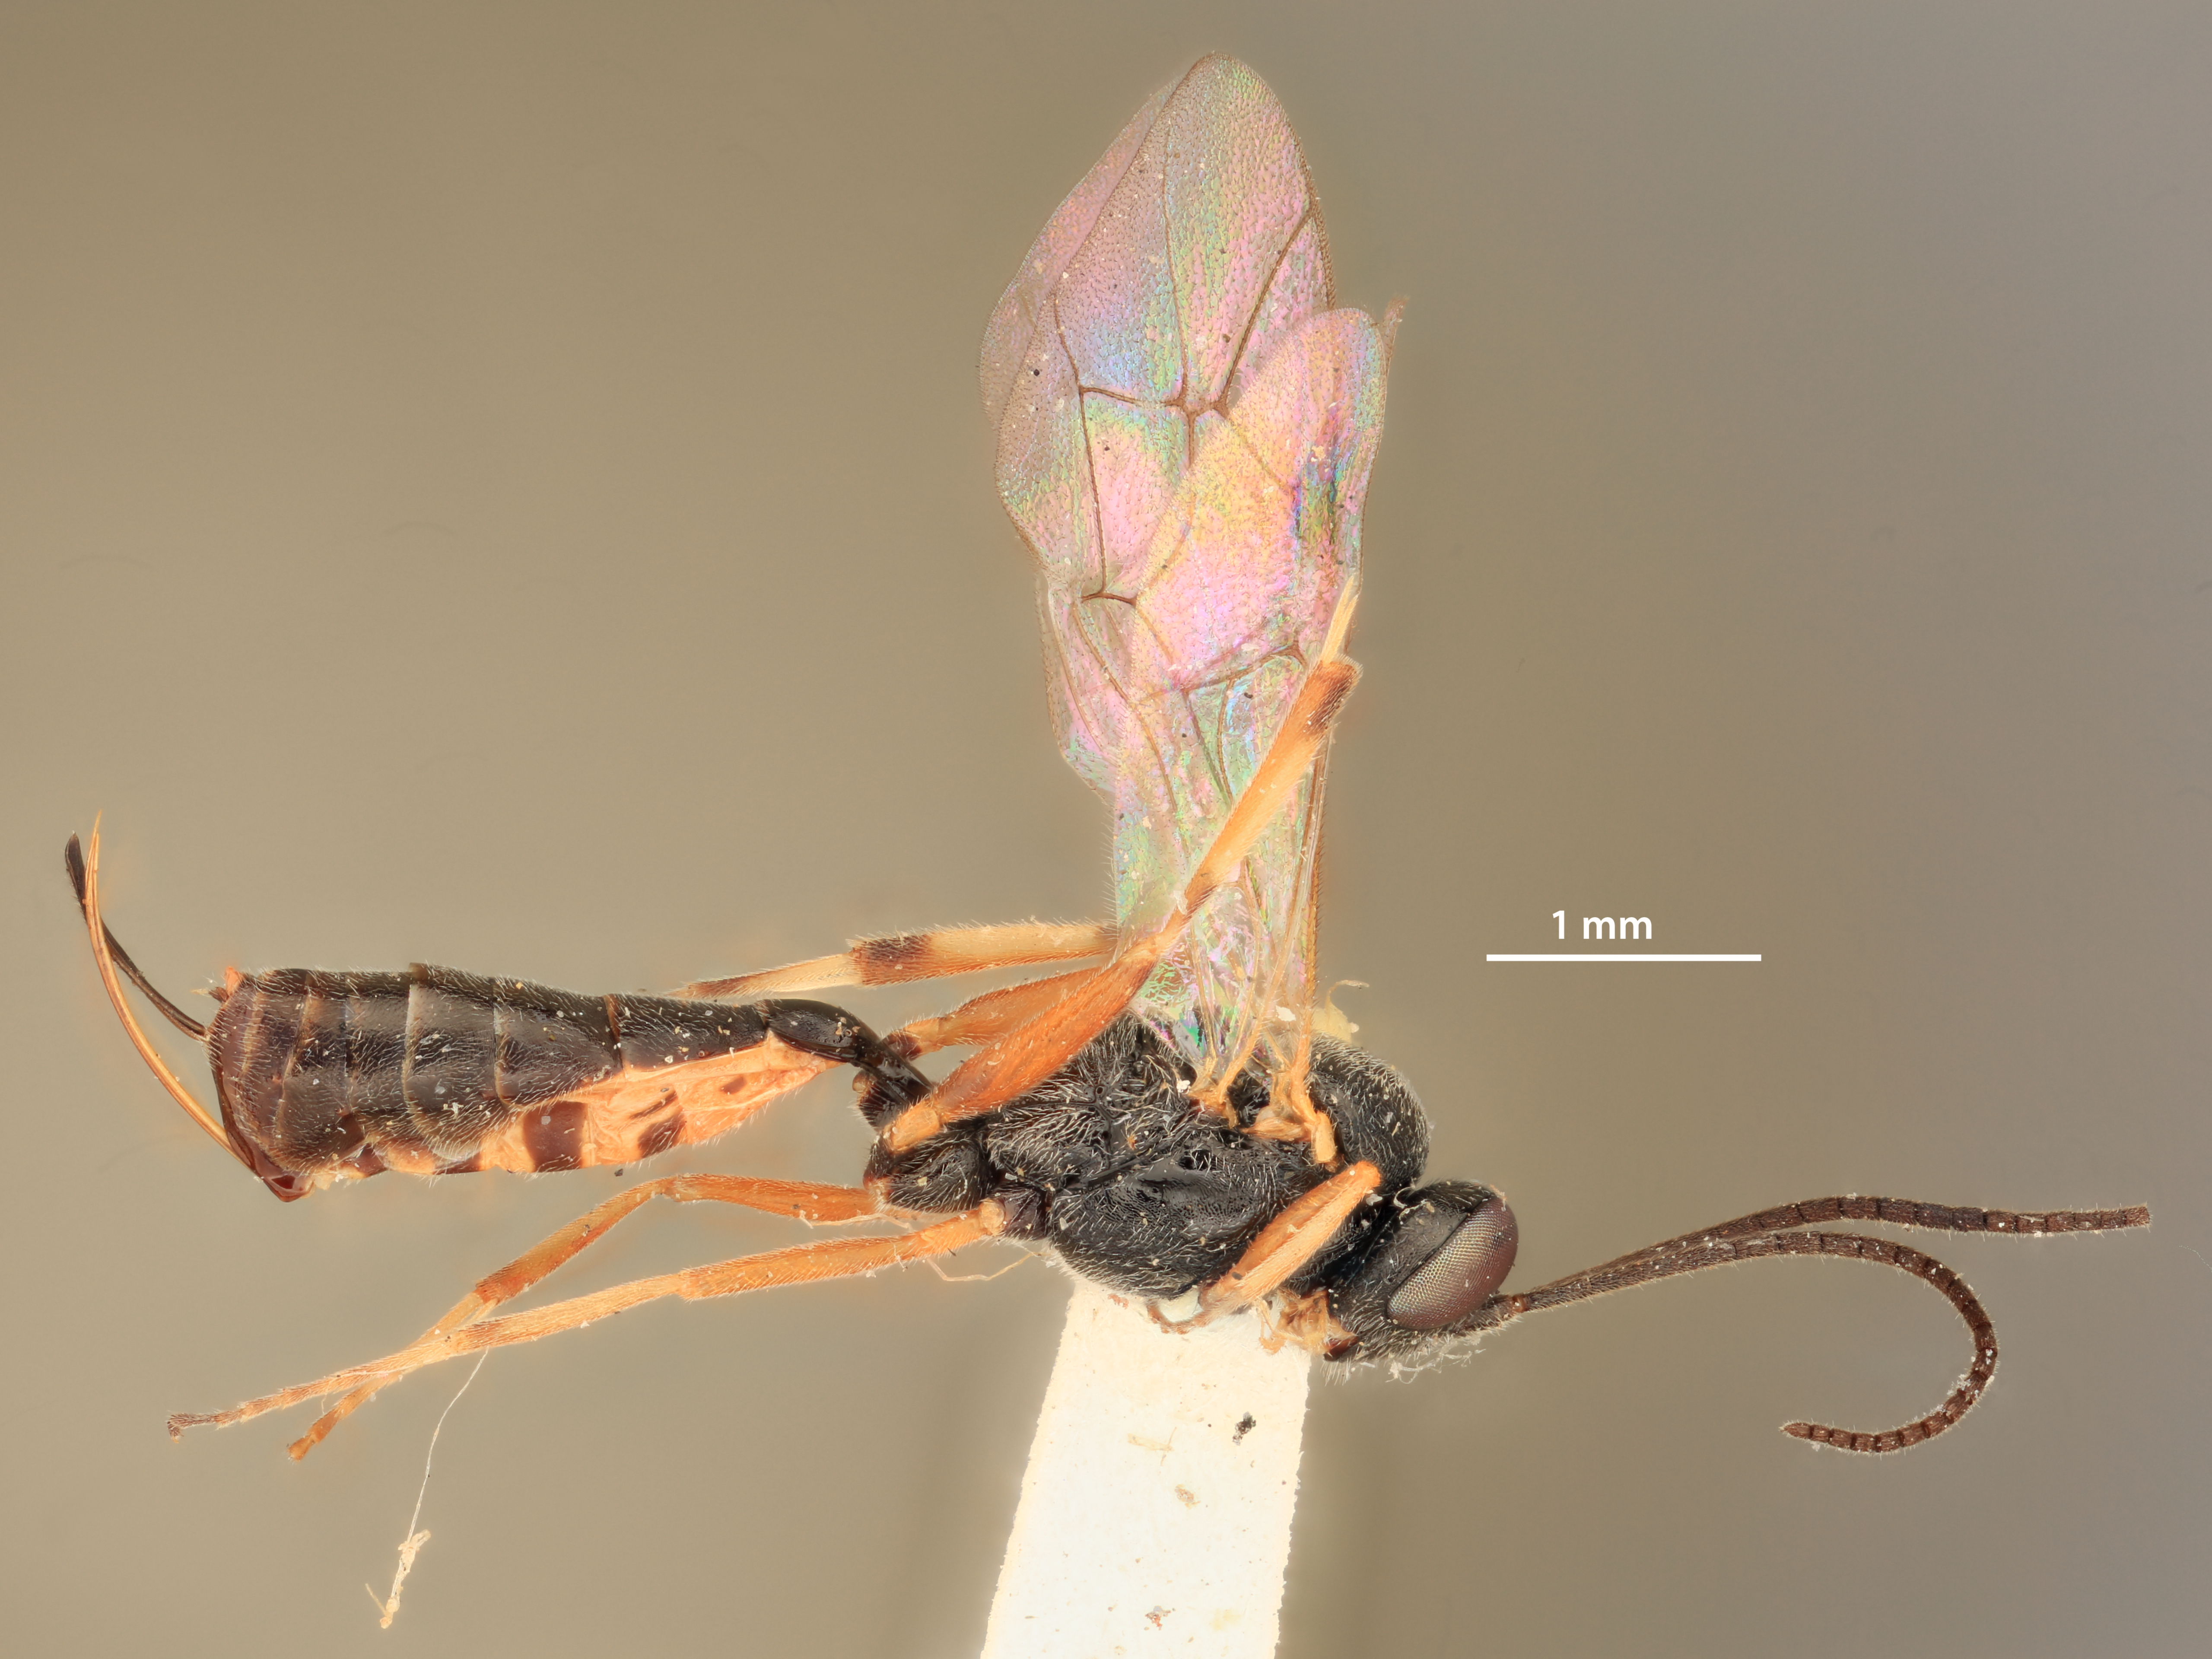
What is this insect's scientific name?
Augitia plutellae
